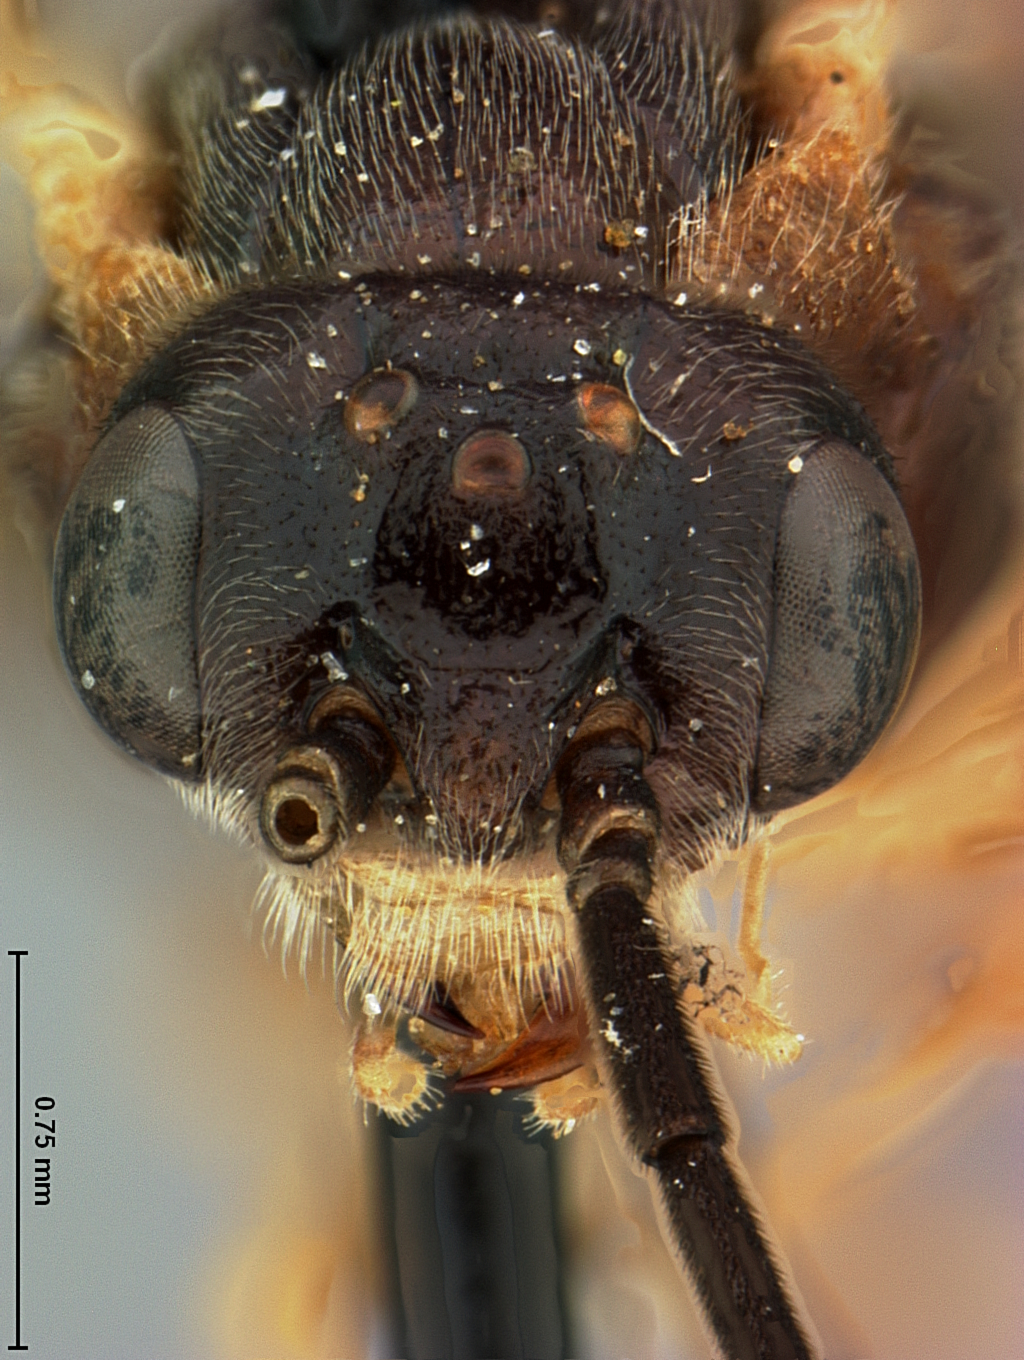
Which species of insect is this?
Nematus hamamelis
